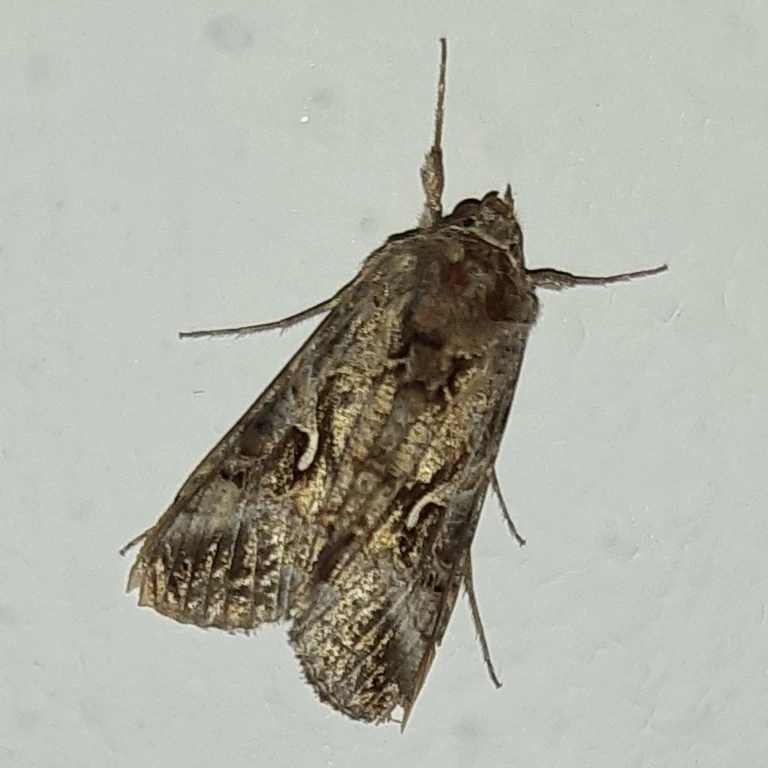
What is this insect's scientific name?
Autographa gamma
